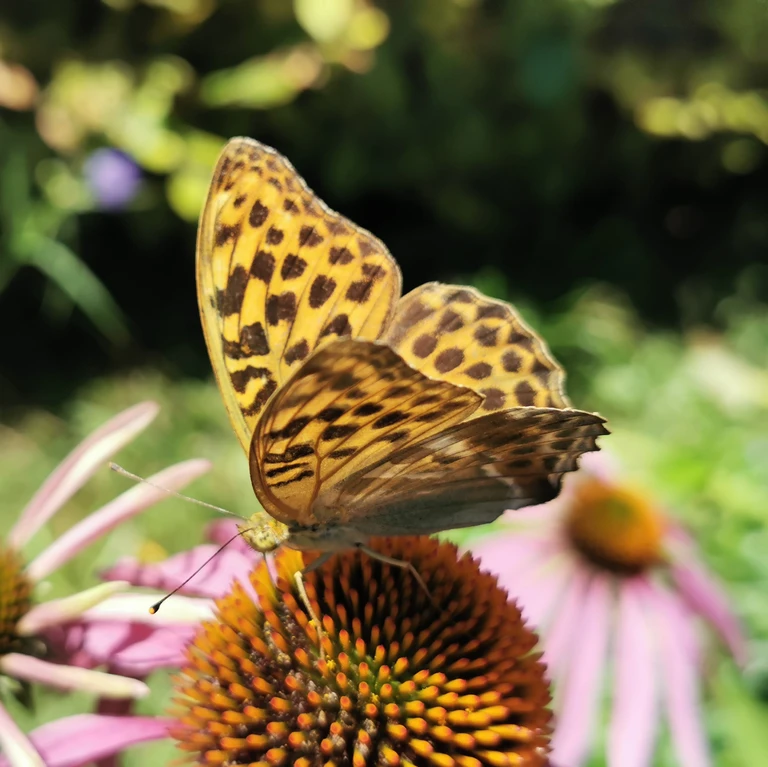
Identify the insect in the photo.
Argynnis paphia
